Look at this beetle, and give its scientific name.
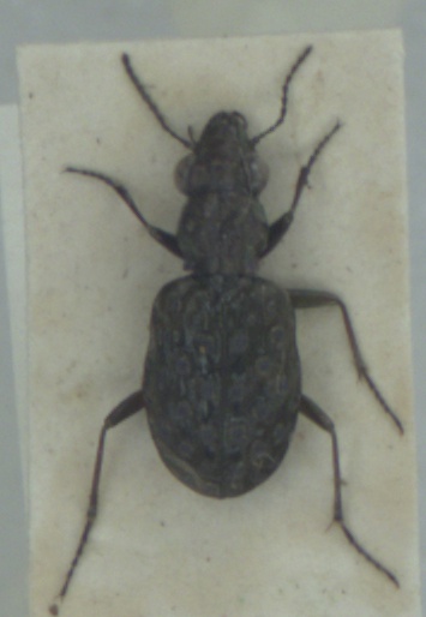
Elaphrus cupreus
